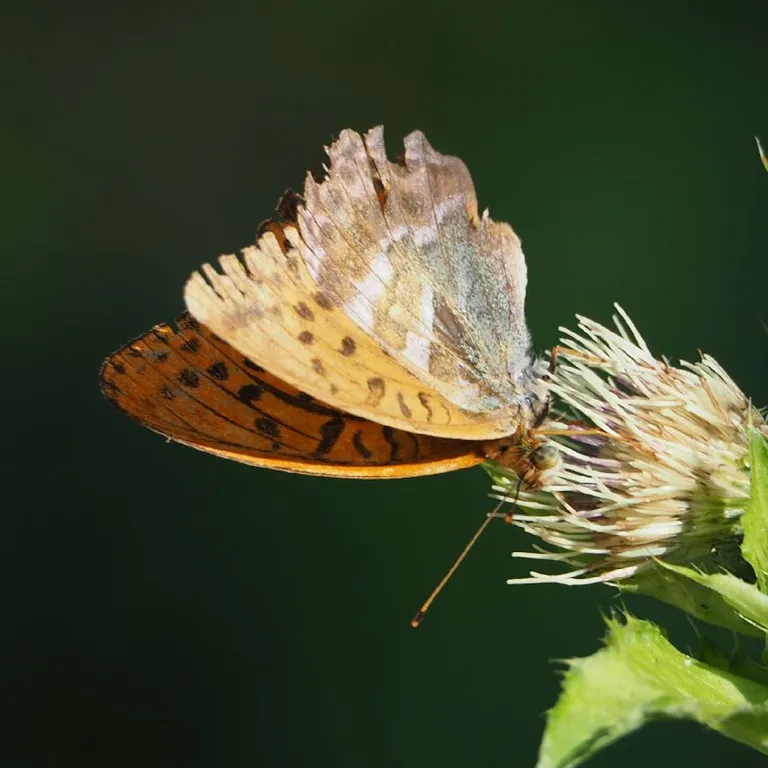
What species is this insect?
Argynnis paphia
